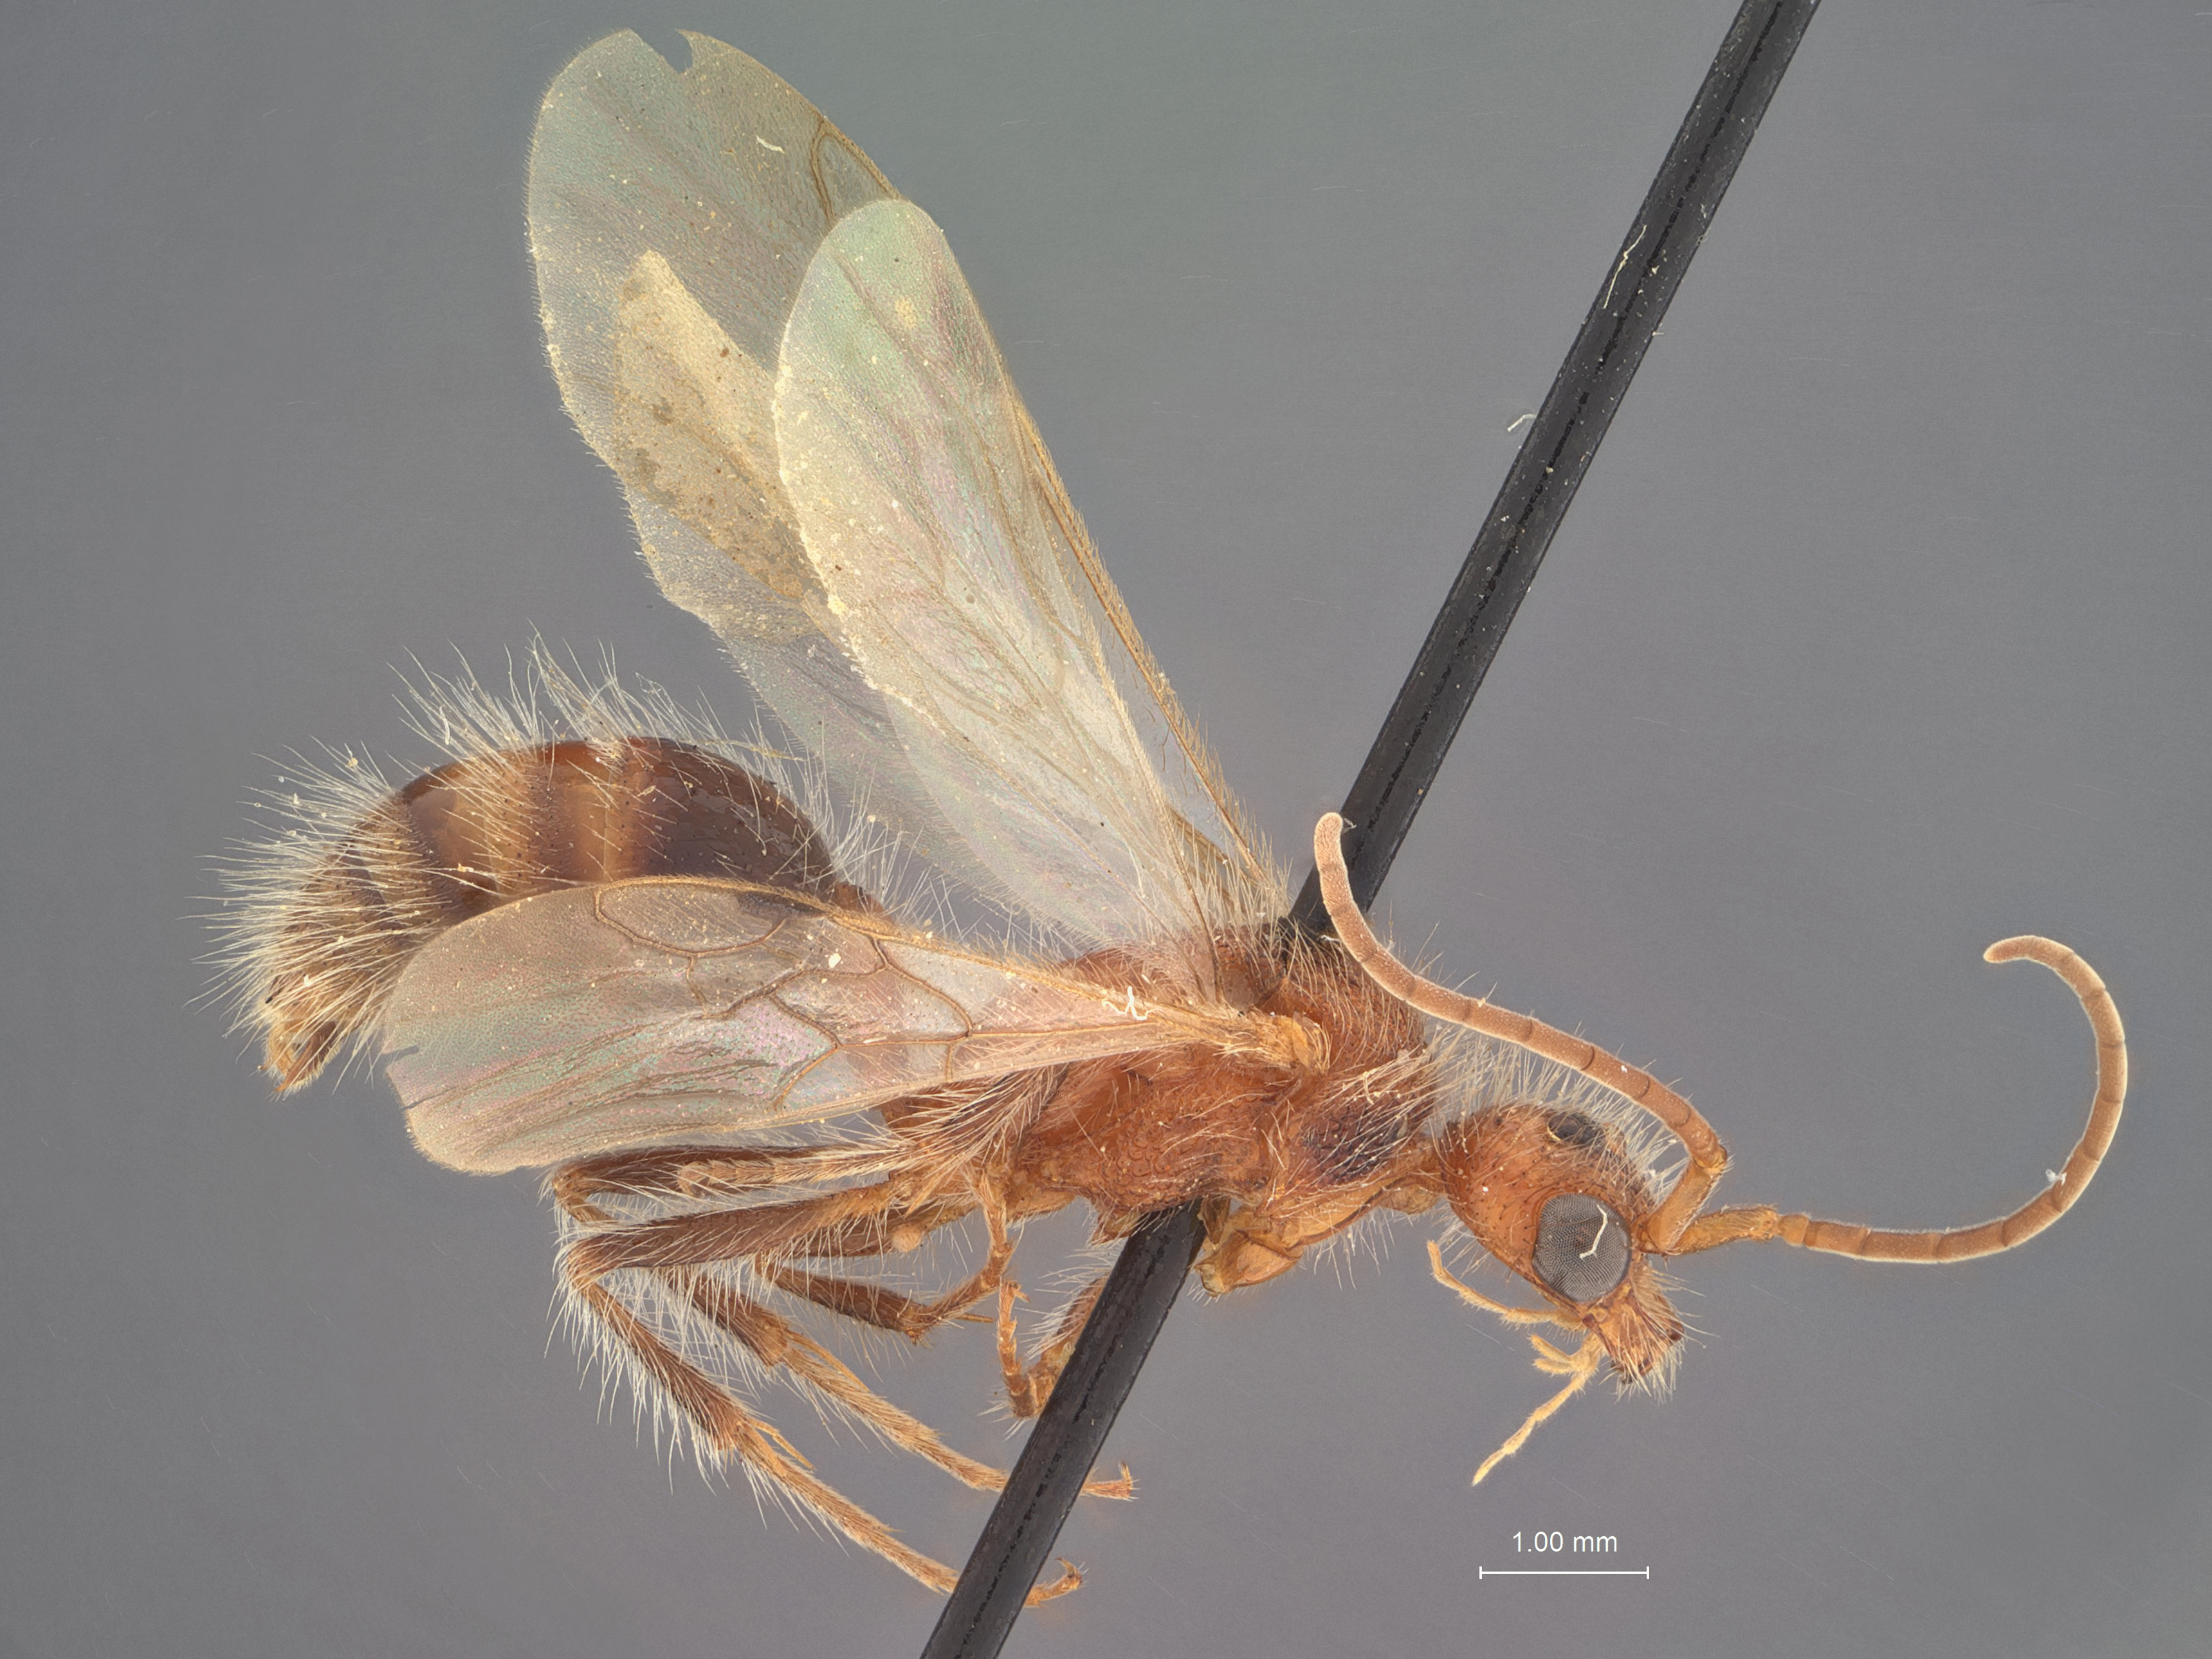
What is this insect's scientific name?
Acanthophotopsis evansii
